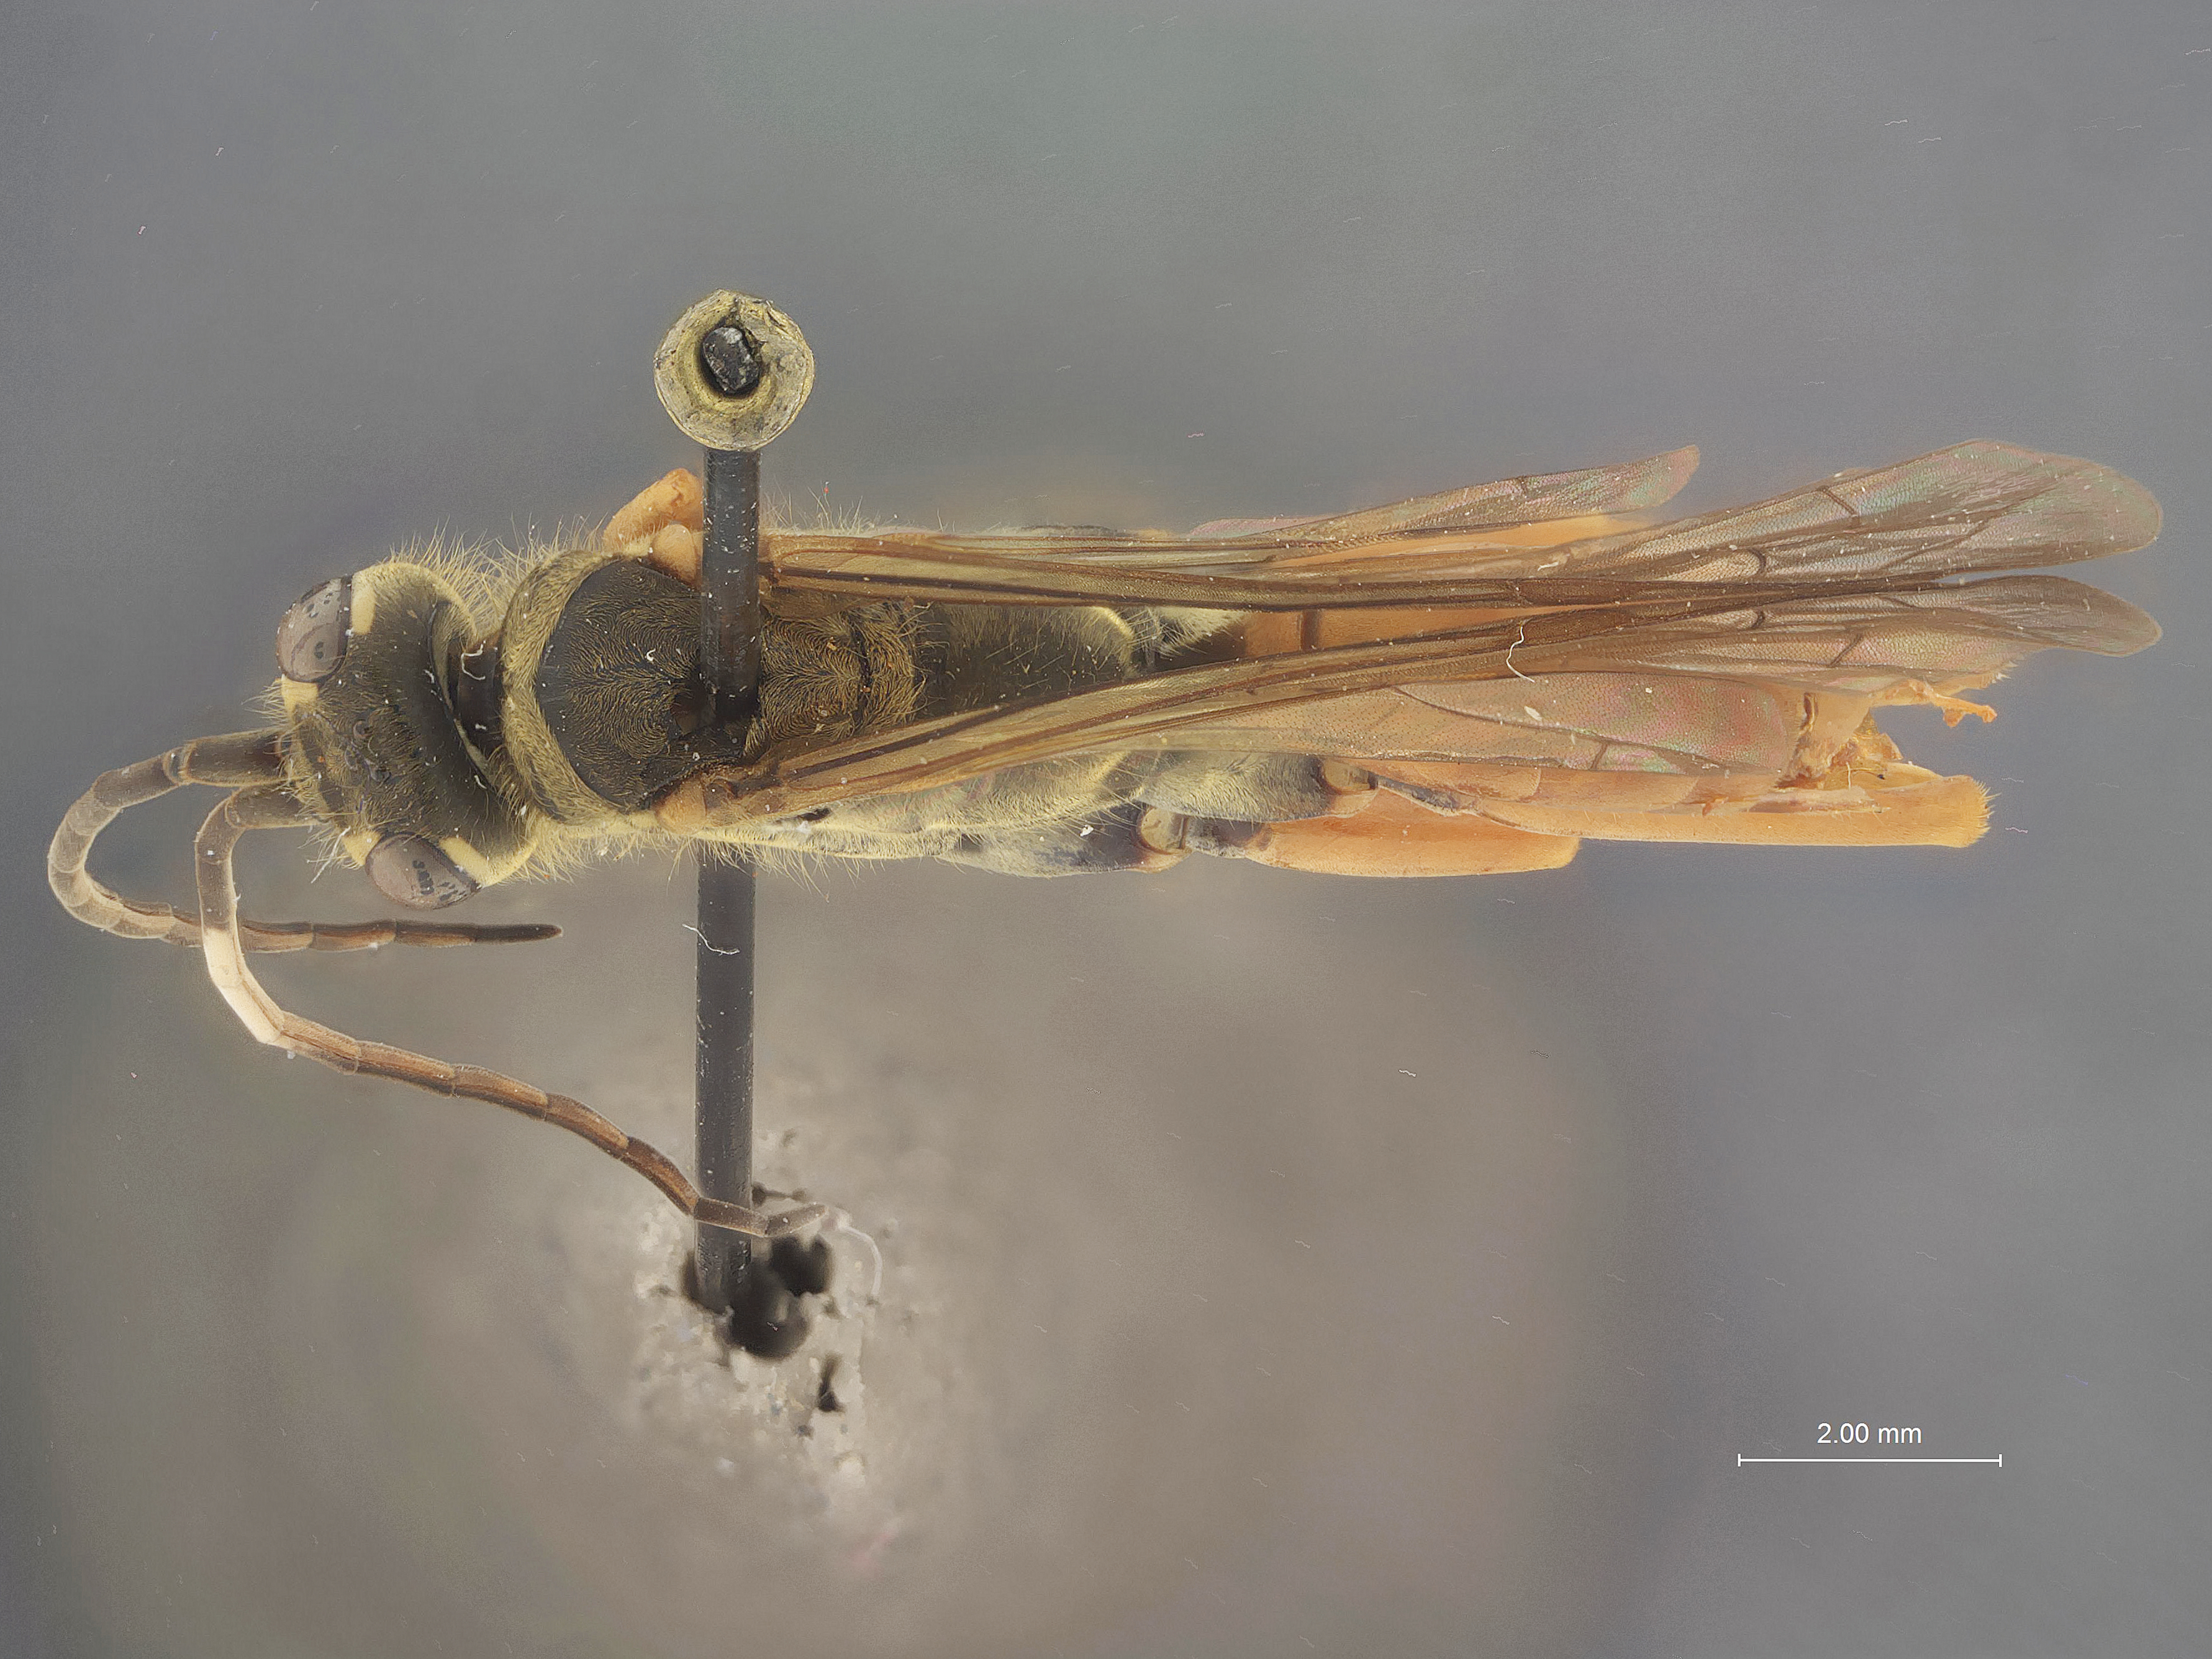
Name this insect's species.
Priocnessus spinosus
